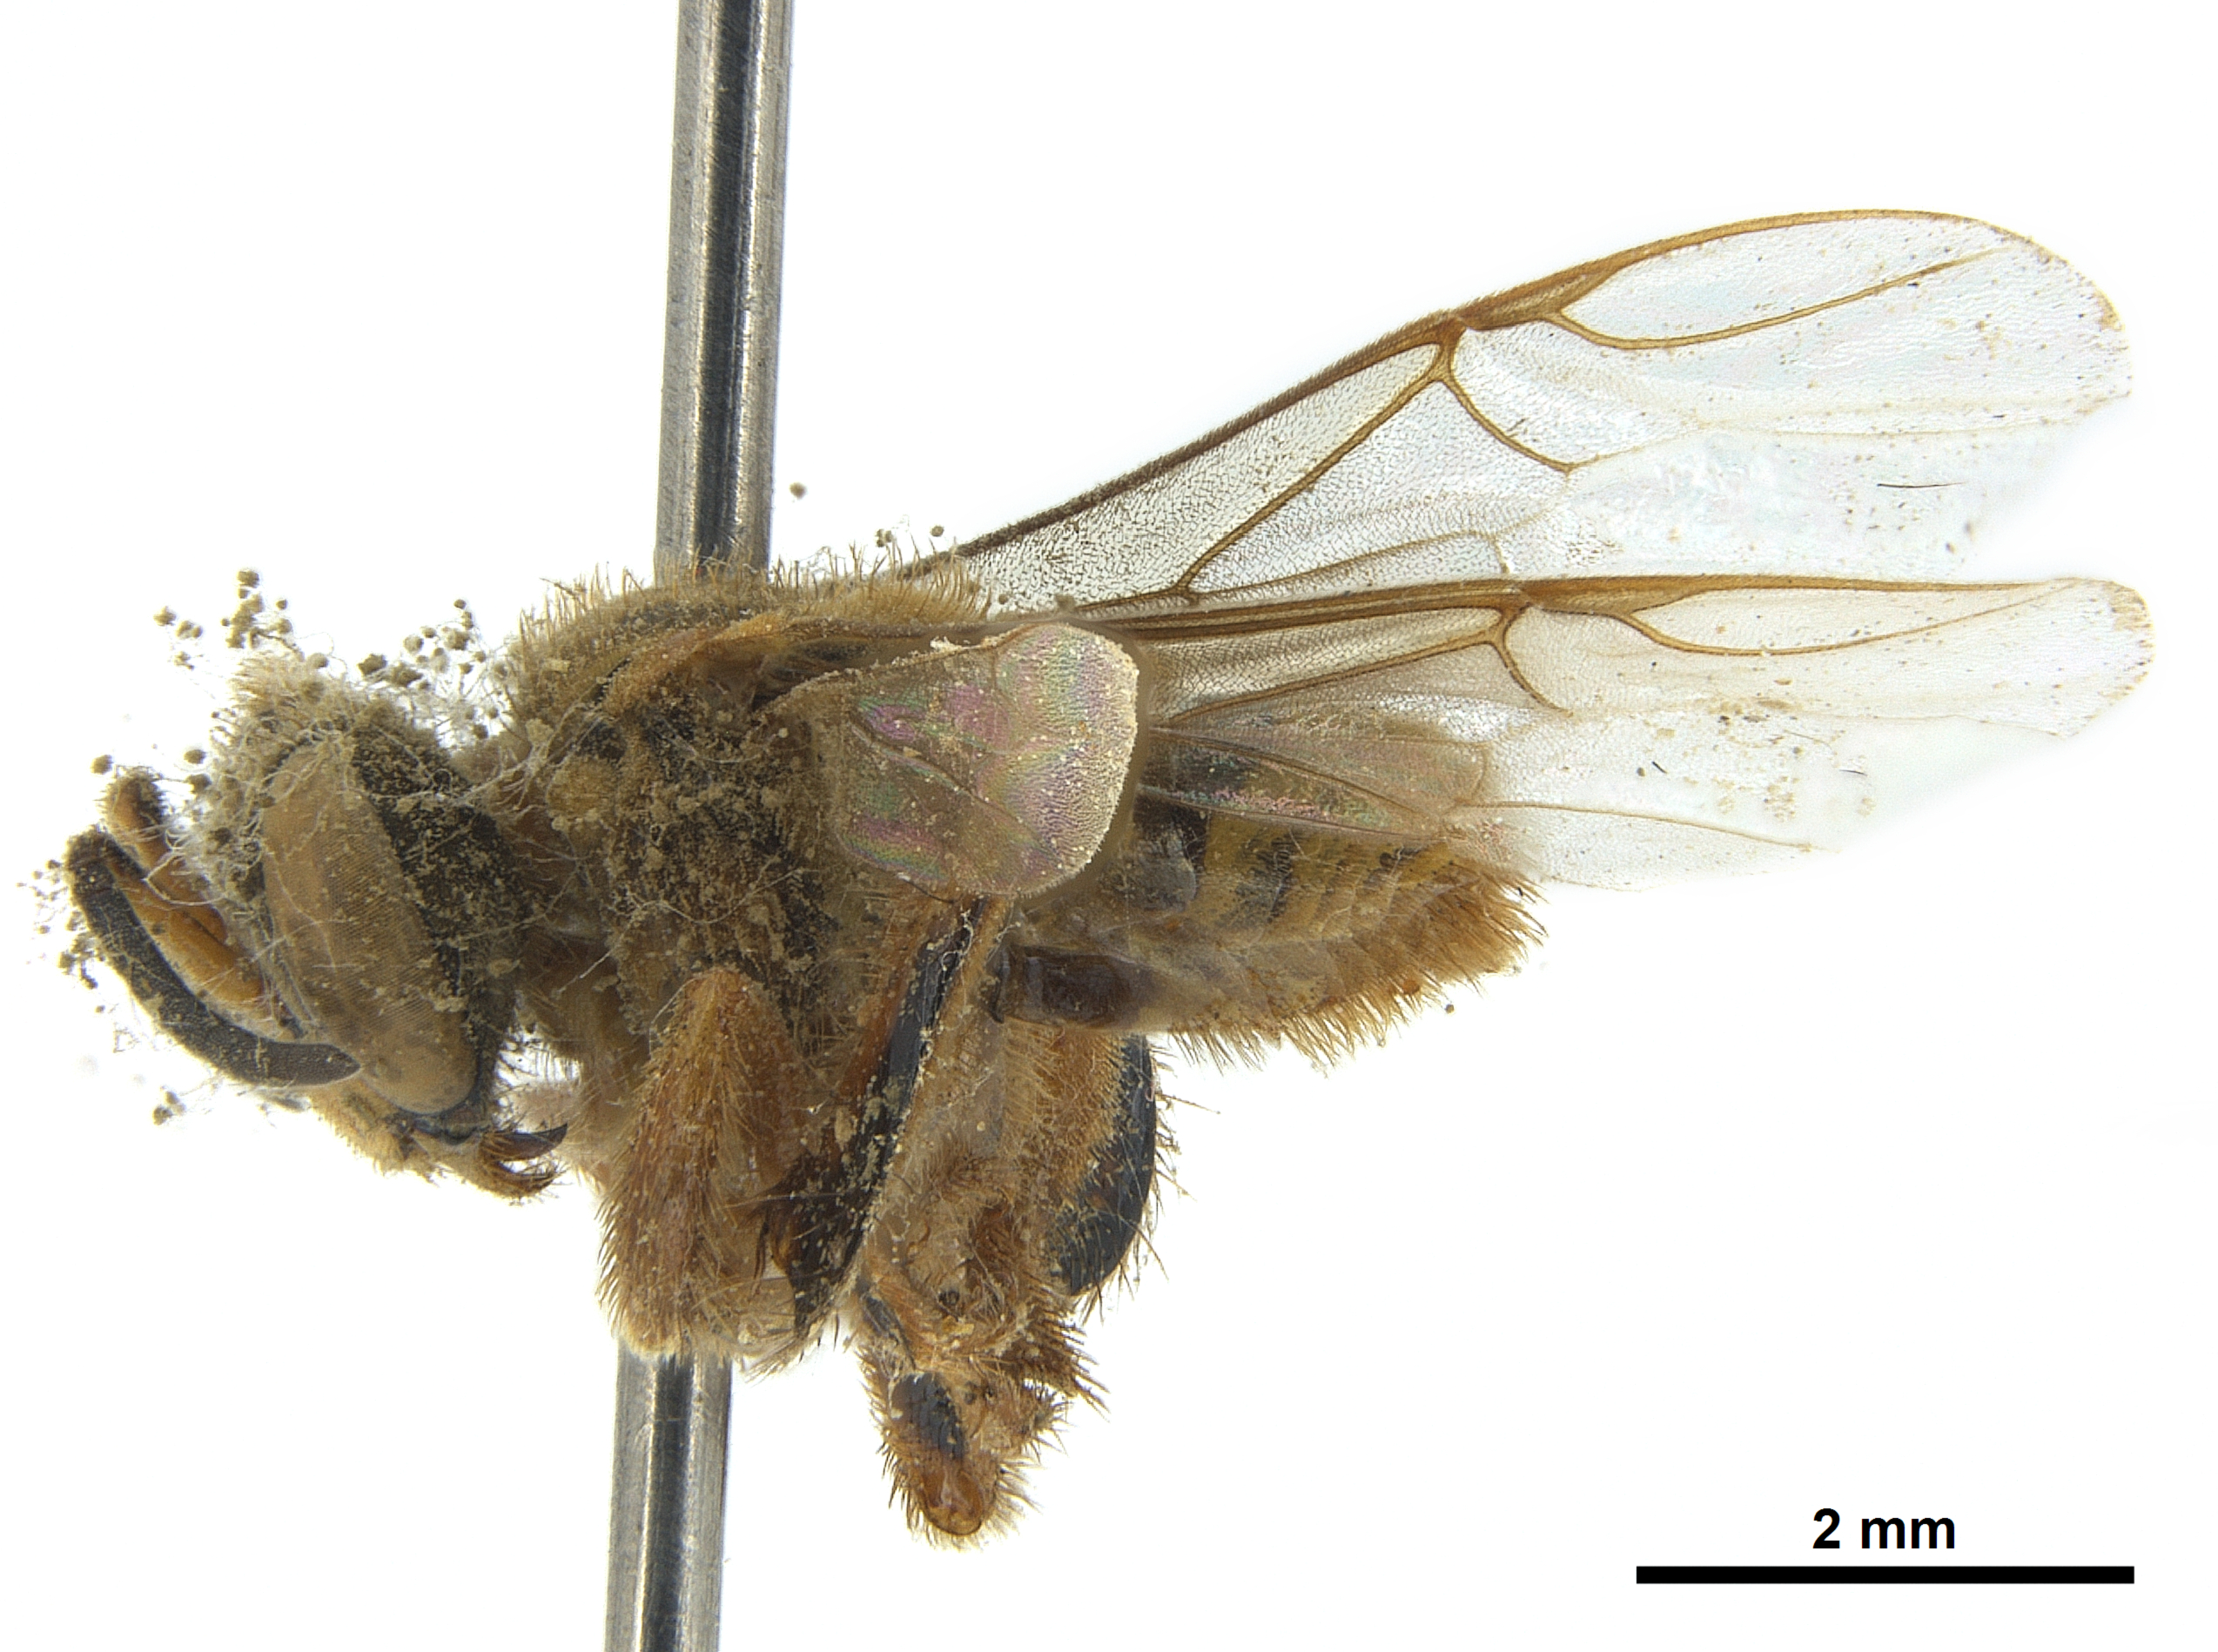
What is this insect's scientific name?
Tetragona clavipes
